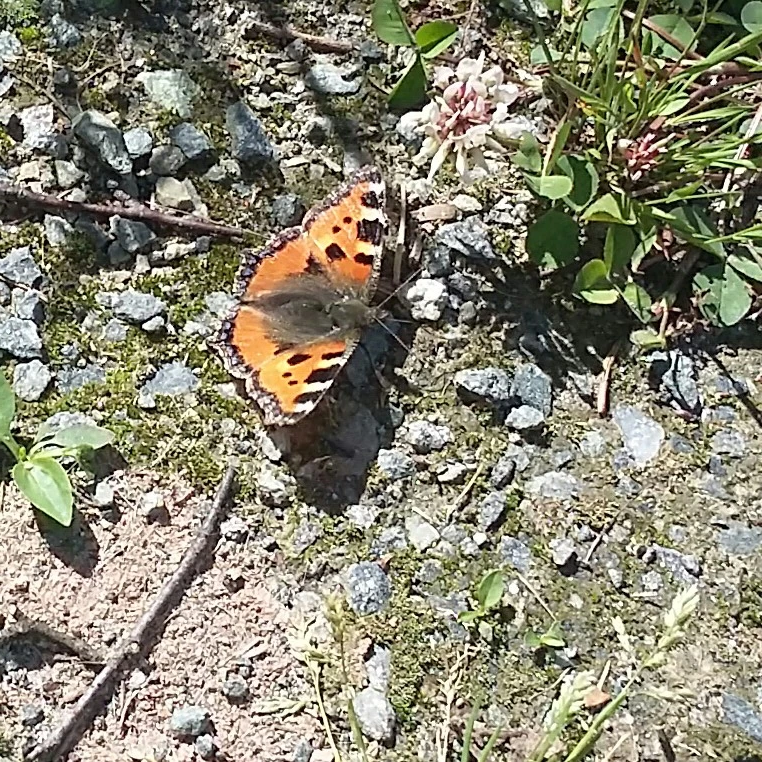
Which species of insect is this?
Aglais urticae
